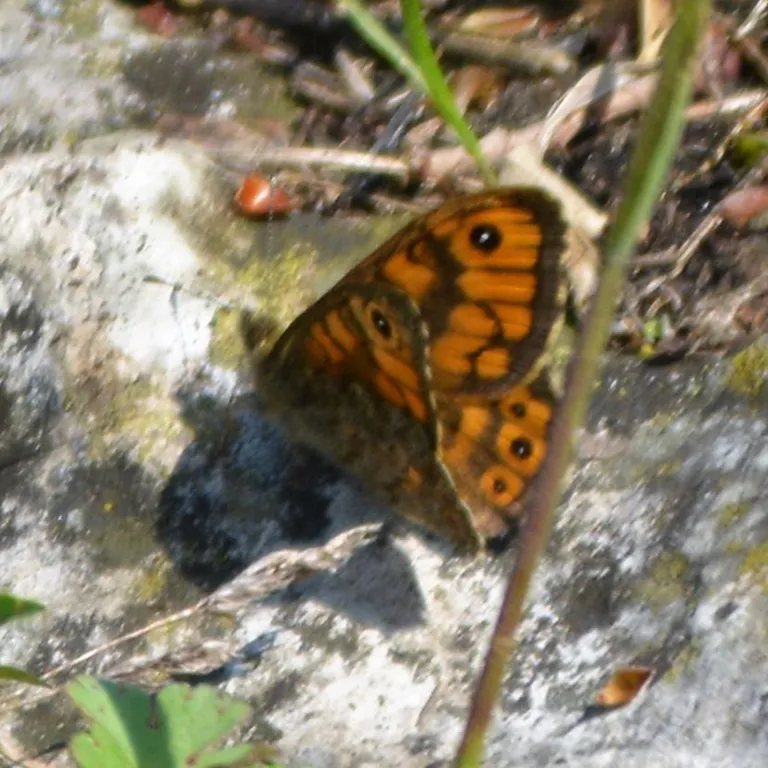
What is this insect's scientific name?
Lasiommata megera (also Pararge megera)
